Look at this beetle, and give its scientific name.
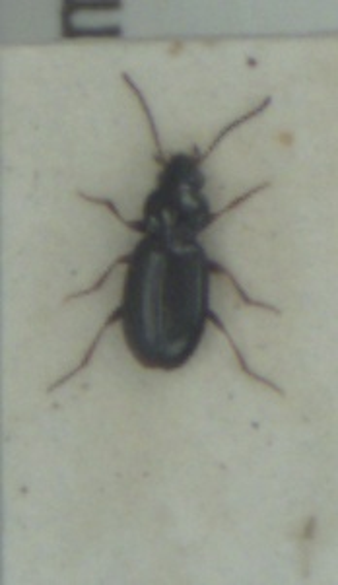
Bembidion obtusum
